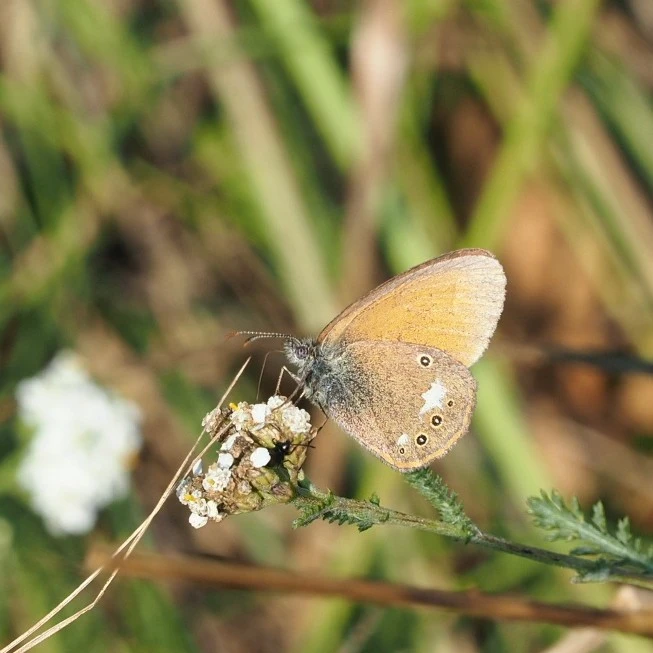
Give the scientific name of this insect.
Coenonympha glycerion (also Coenonympha iphis)
